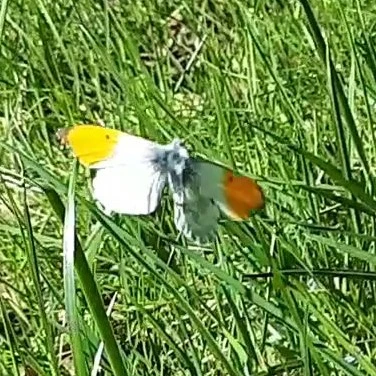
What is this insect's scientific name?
Anthocharis cardamines
